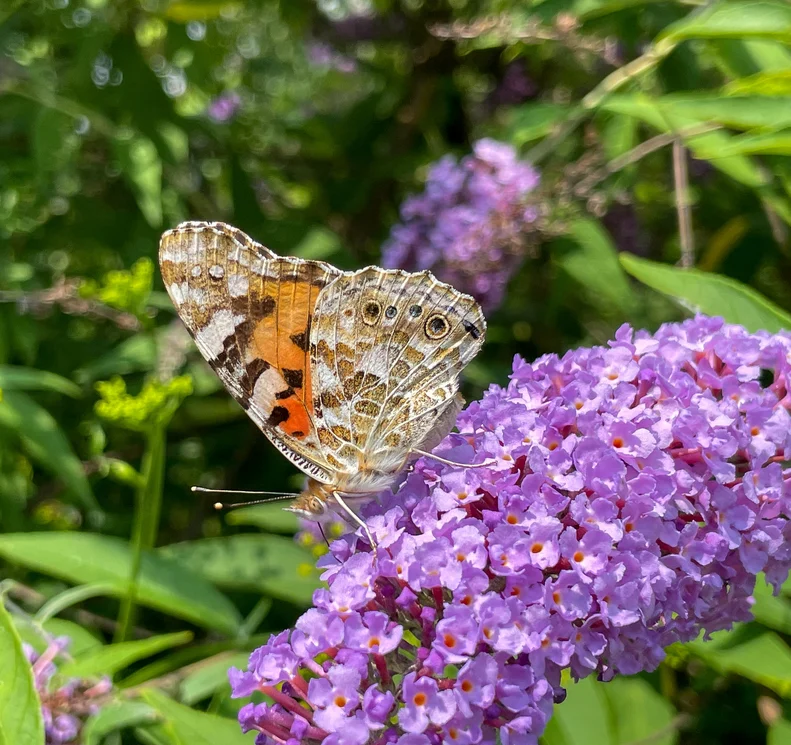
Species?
Vanessa cardui
